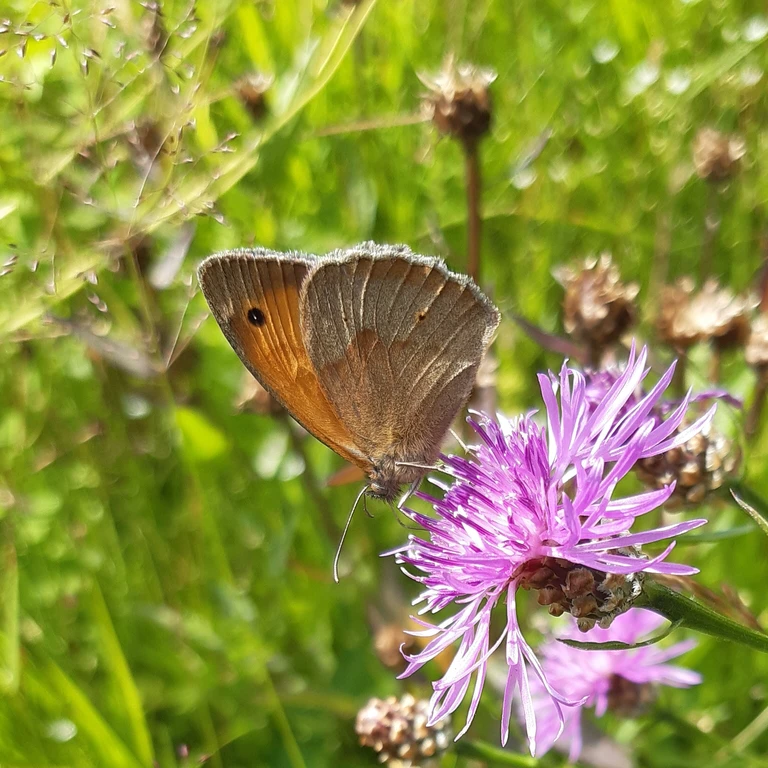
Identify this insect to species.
Maniola jurtina
